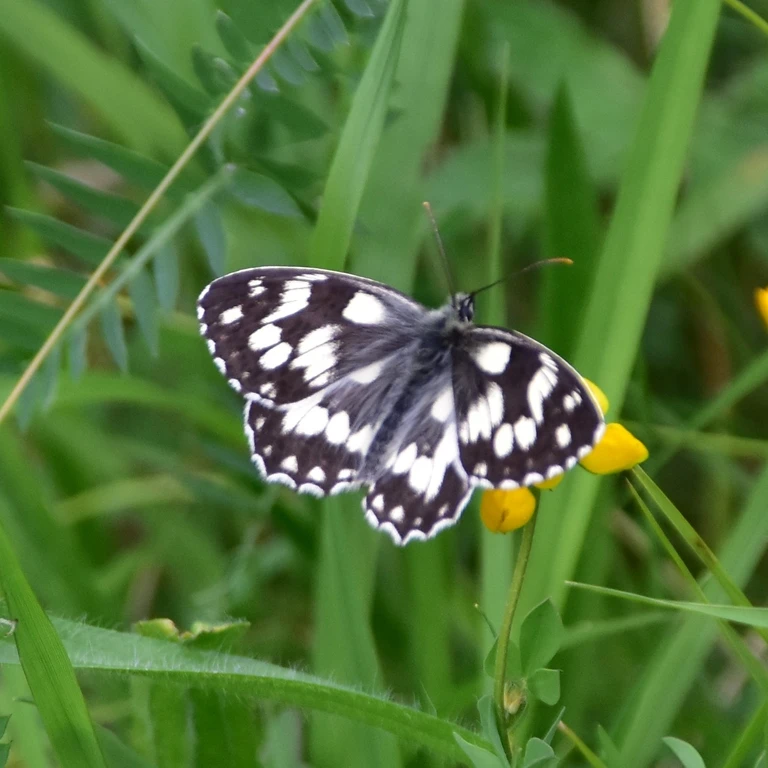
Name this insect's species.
Melanargia galathea
